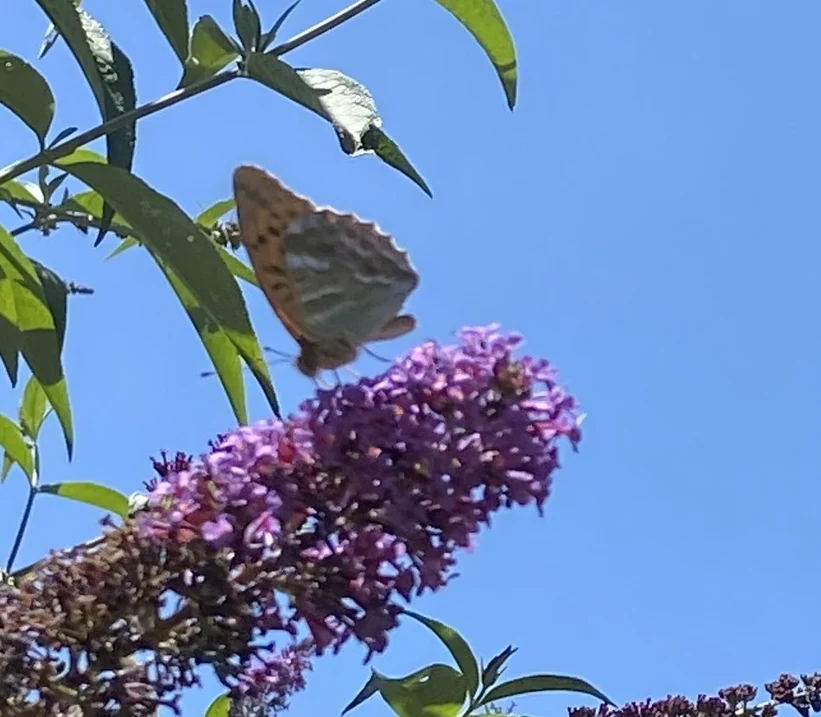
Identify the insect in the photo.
Argynnis paphia
